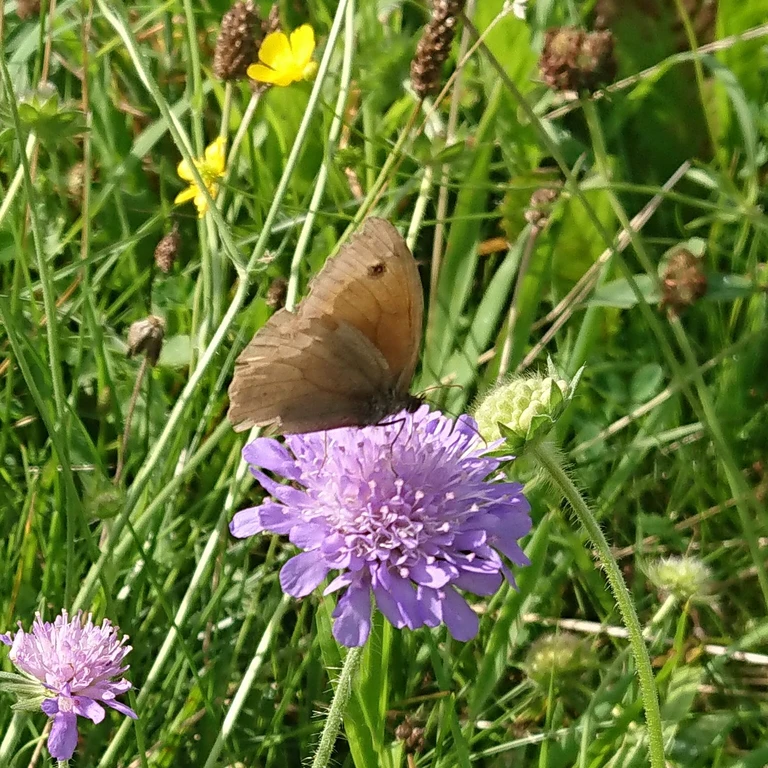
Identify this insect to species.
Maniola jurtina
